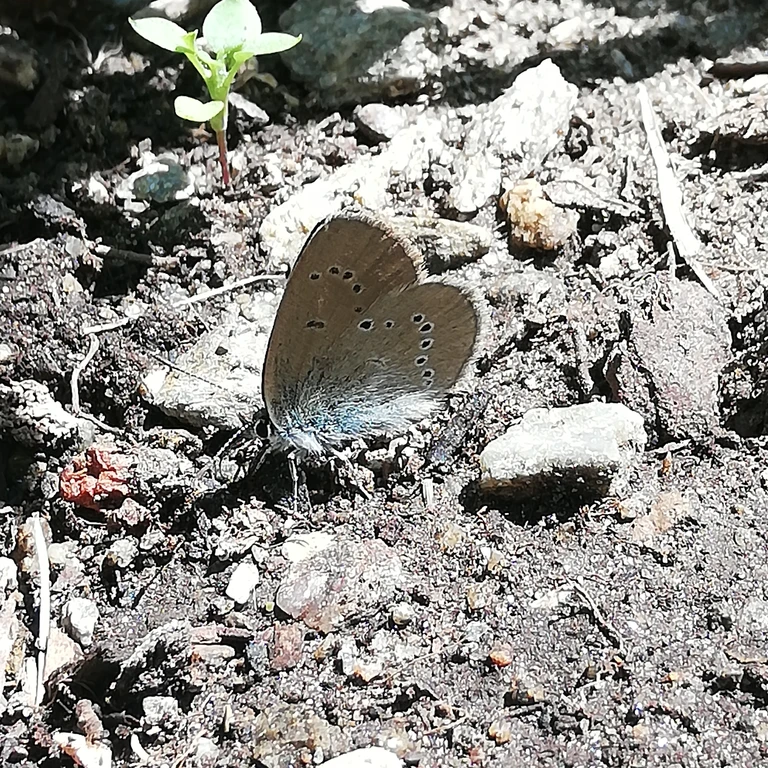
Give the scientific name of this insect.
Cyaniris semiargus
